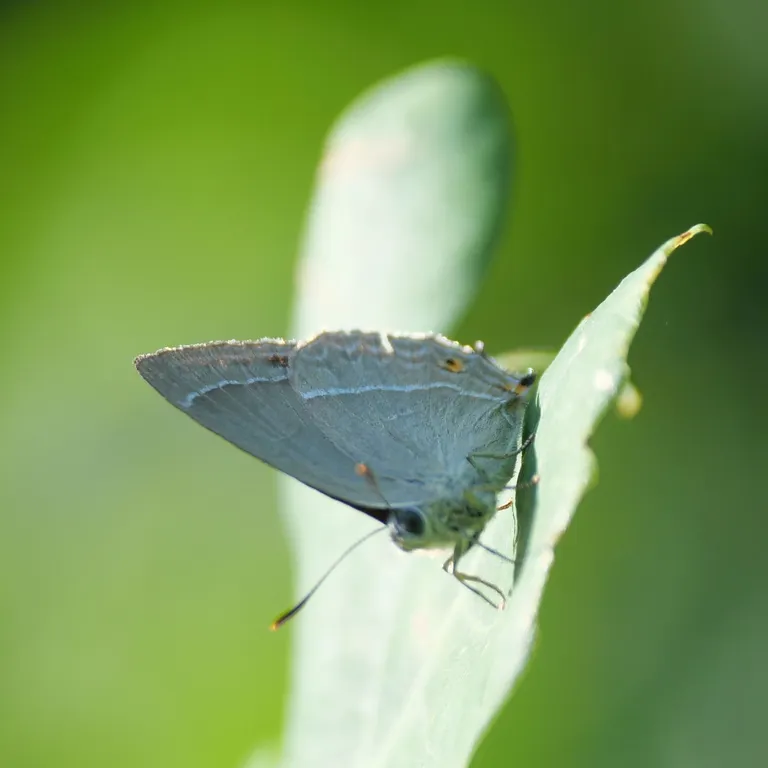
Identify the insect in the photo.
Favonius quercus (also Quercusia quercus)
